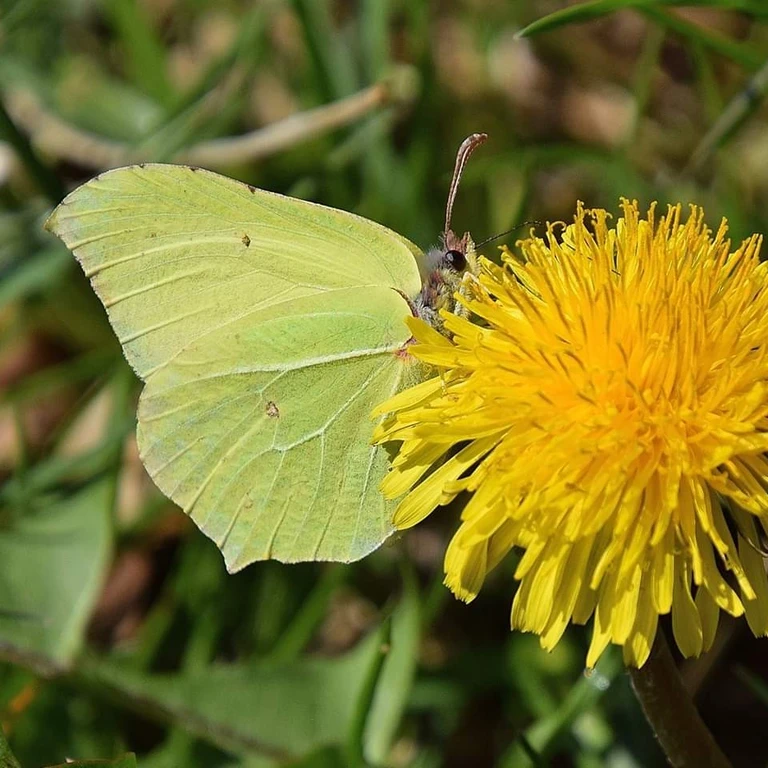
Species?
Gonepteryx rhamni
